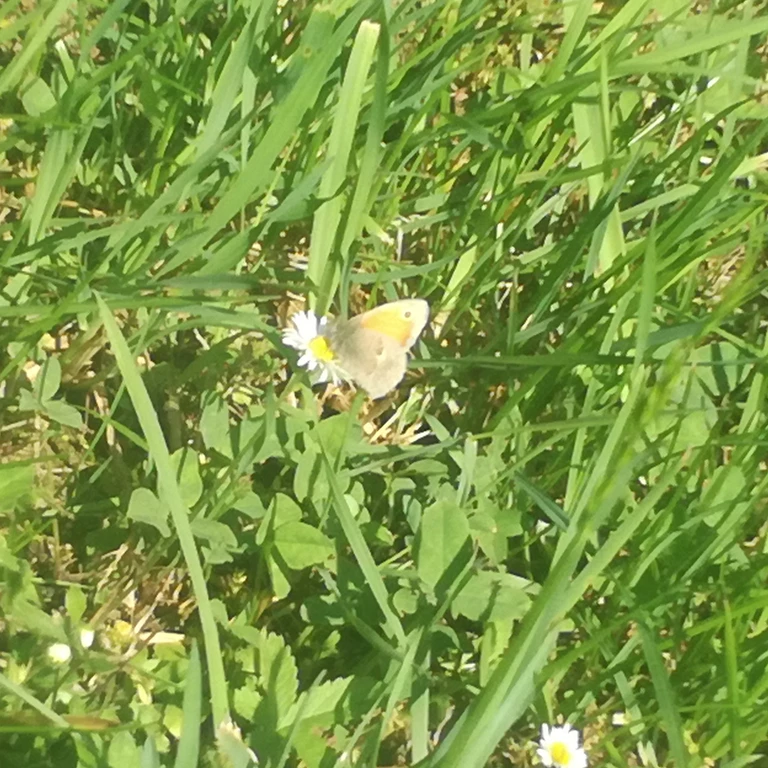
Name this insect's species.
Coenonympha pamphilus
